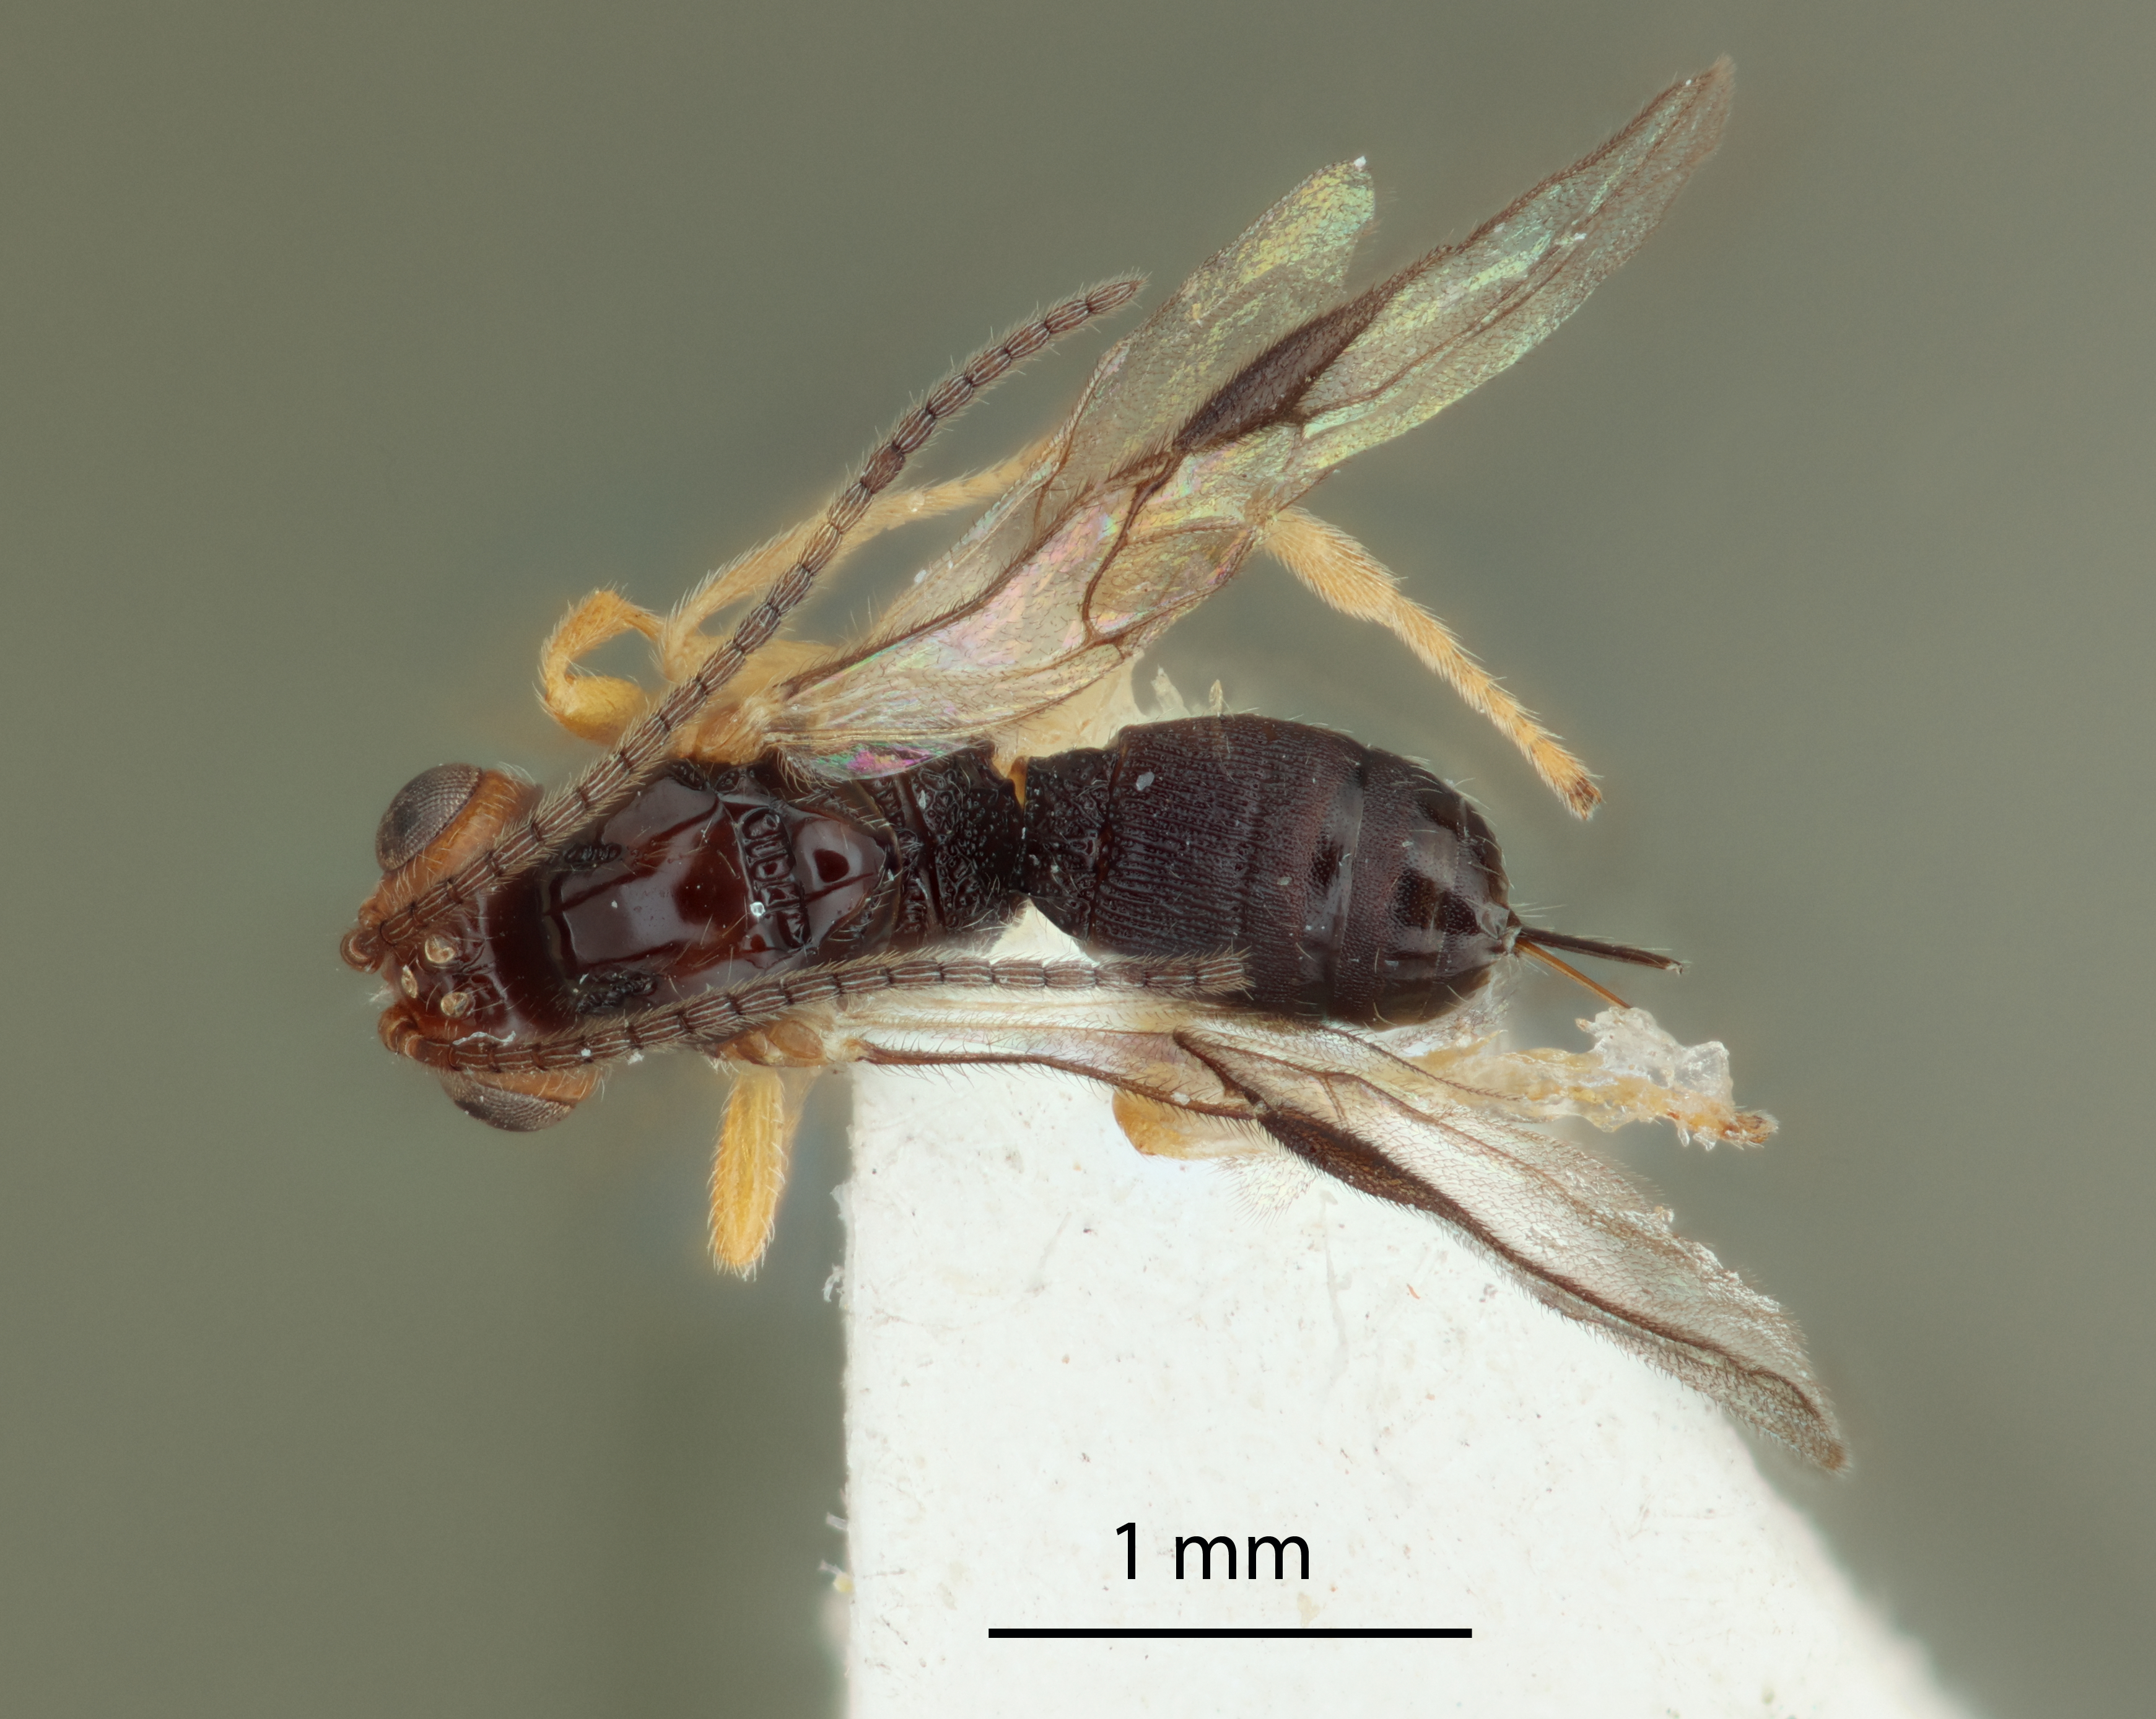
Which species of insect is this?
Opius srilankensis
